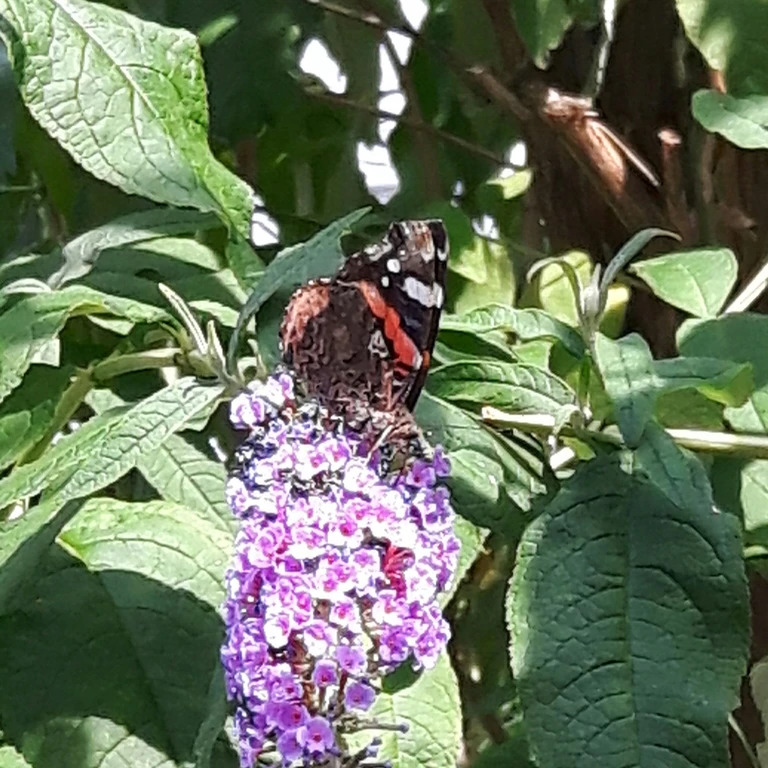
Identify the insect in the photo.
Vanessa atalanta
